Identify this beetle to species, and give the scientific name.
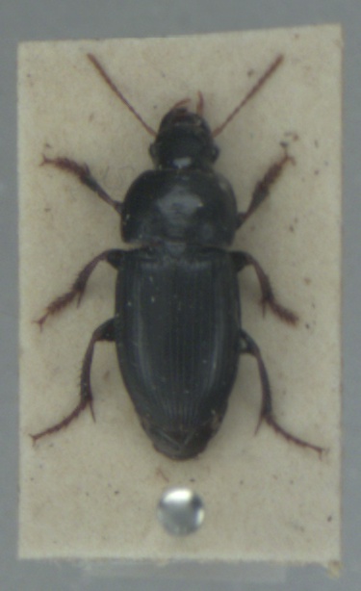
Harpalus tardus
